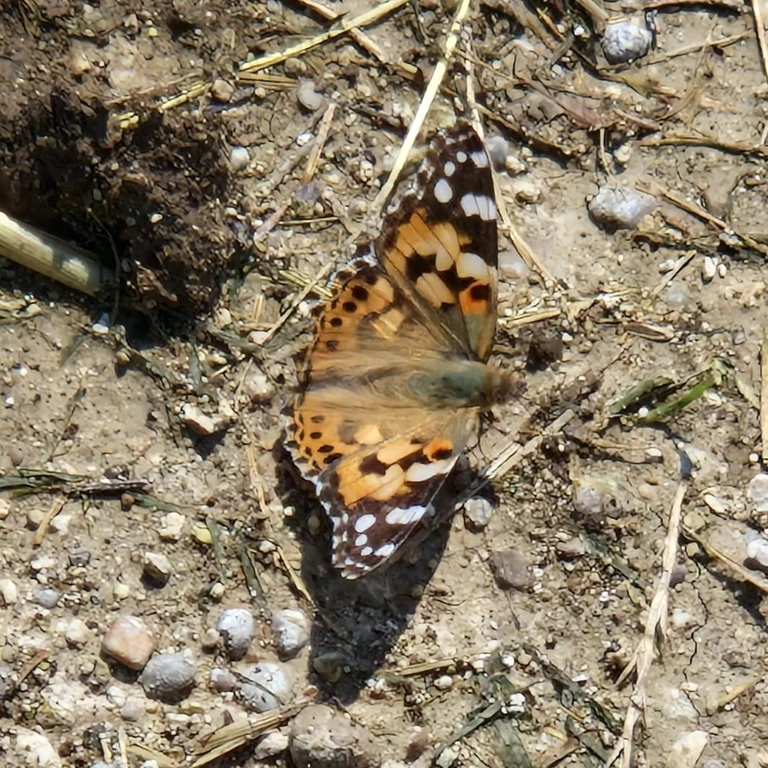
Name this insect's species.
Vanessa cardui
